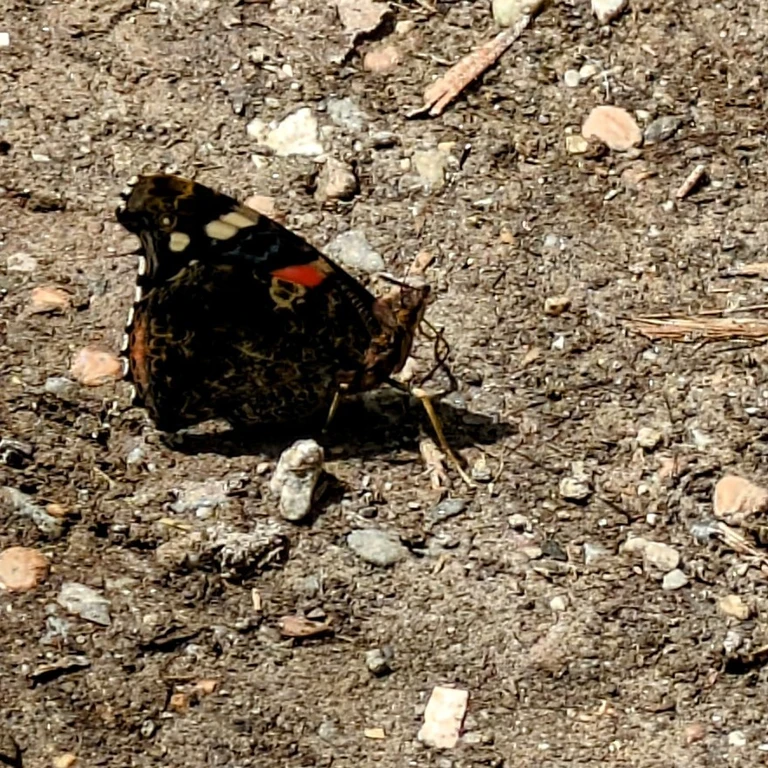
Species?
Vanessa atalanta
